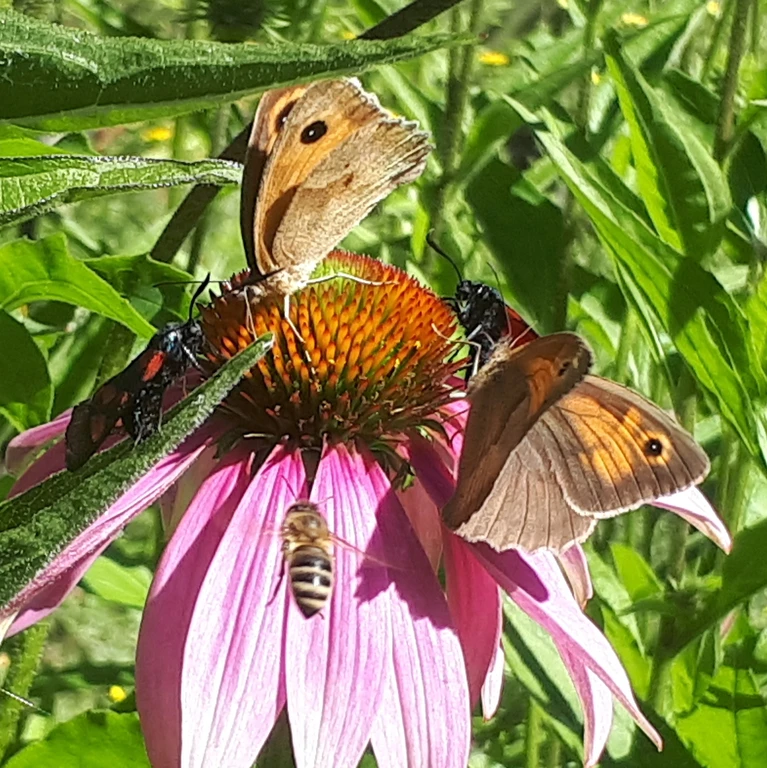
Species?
Maniola jurtina
